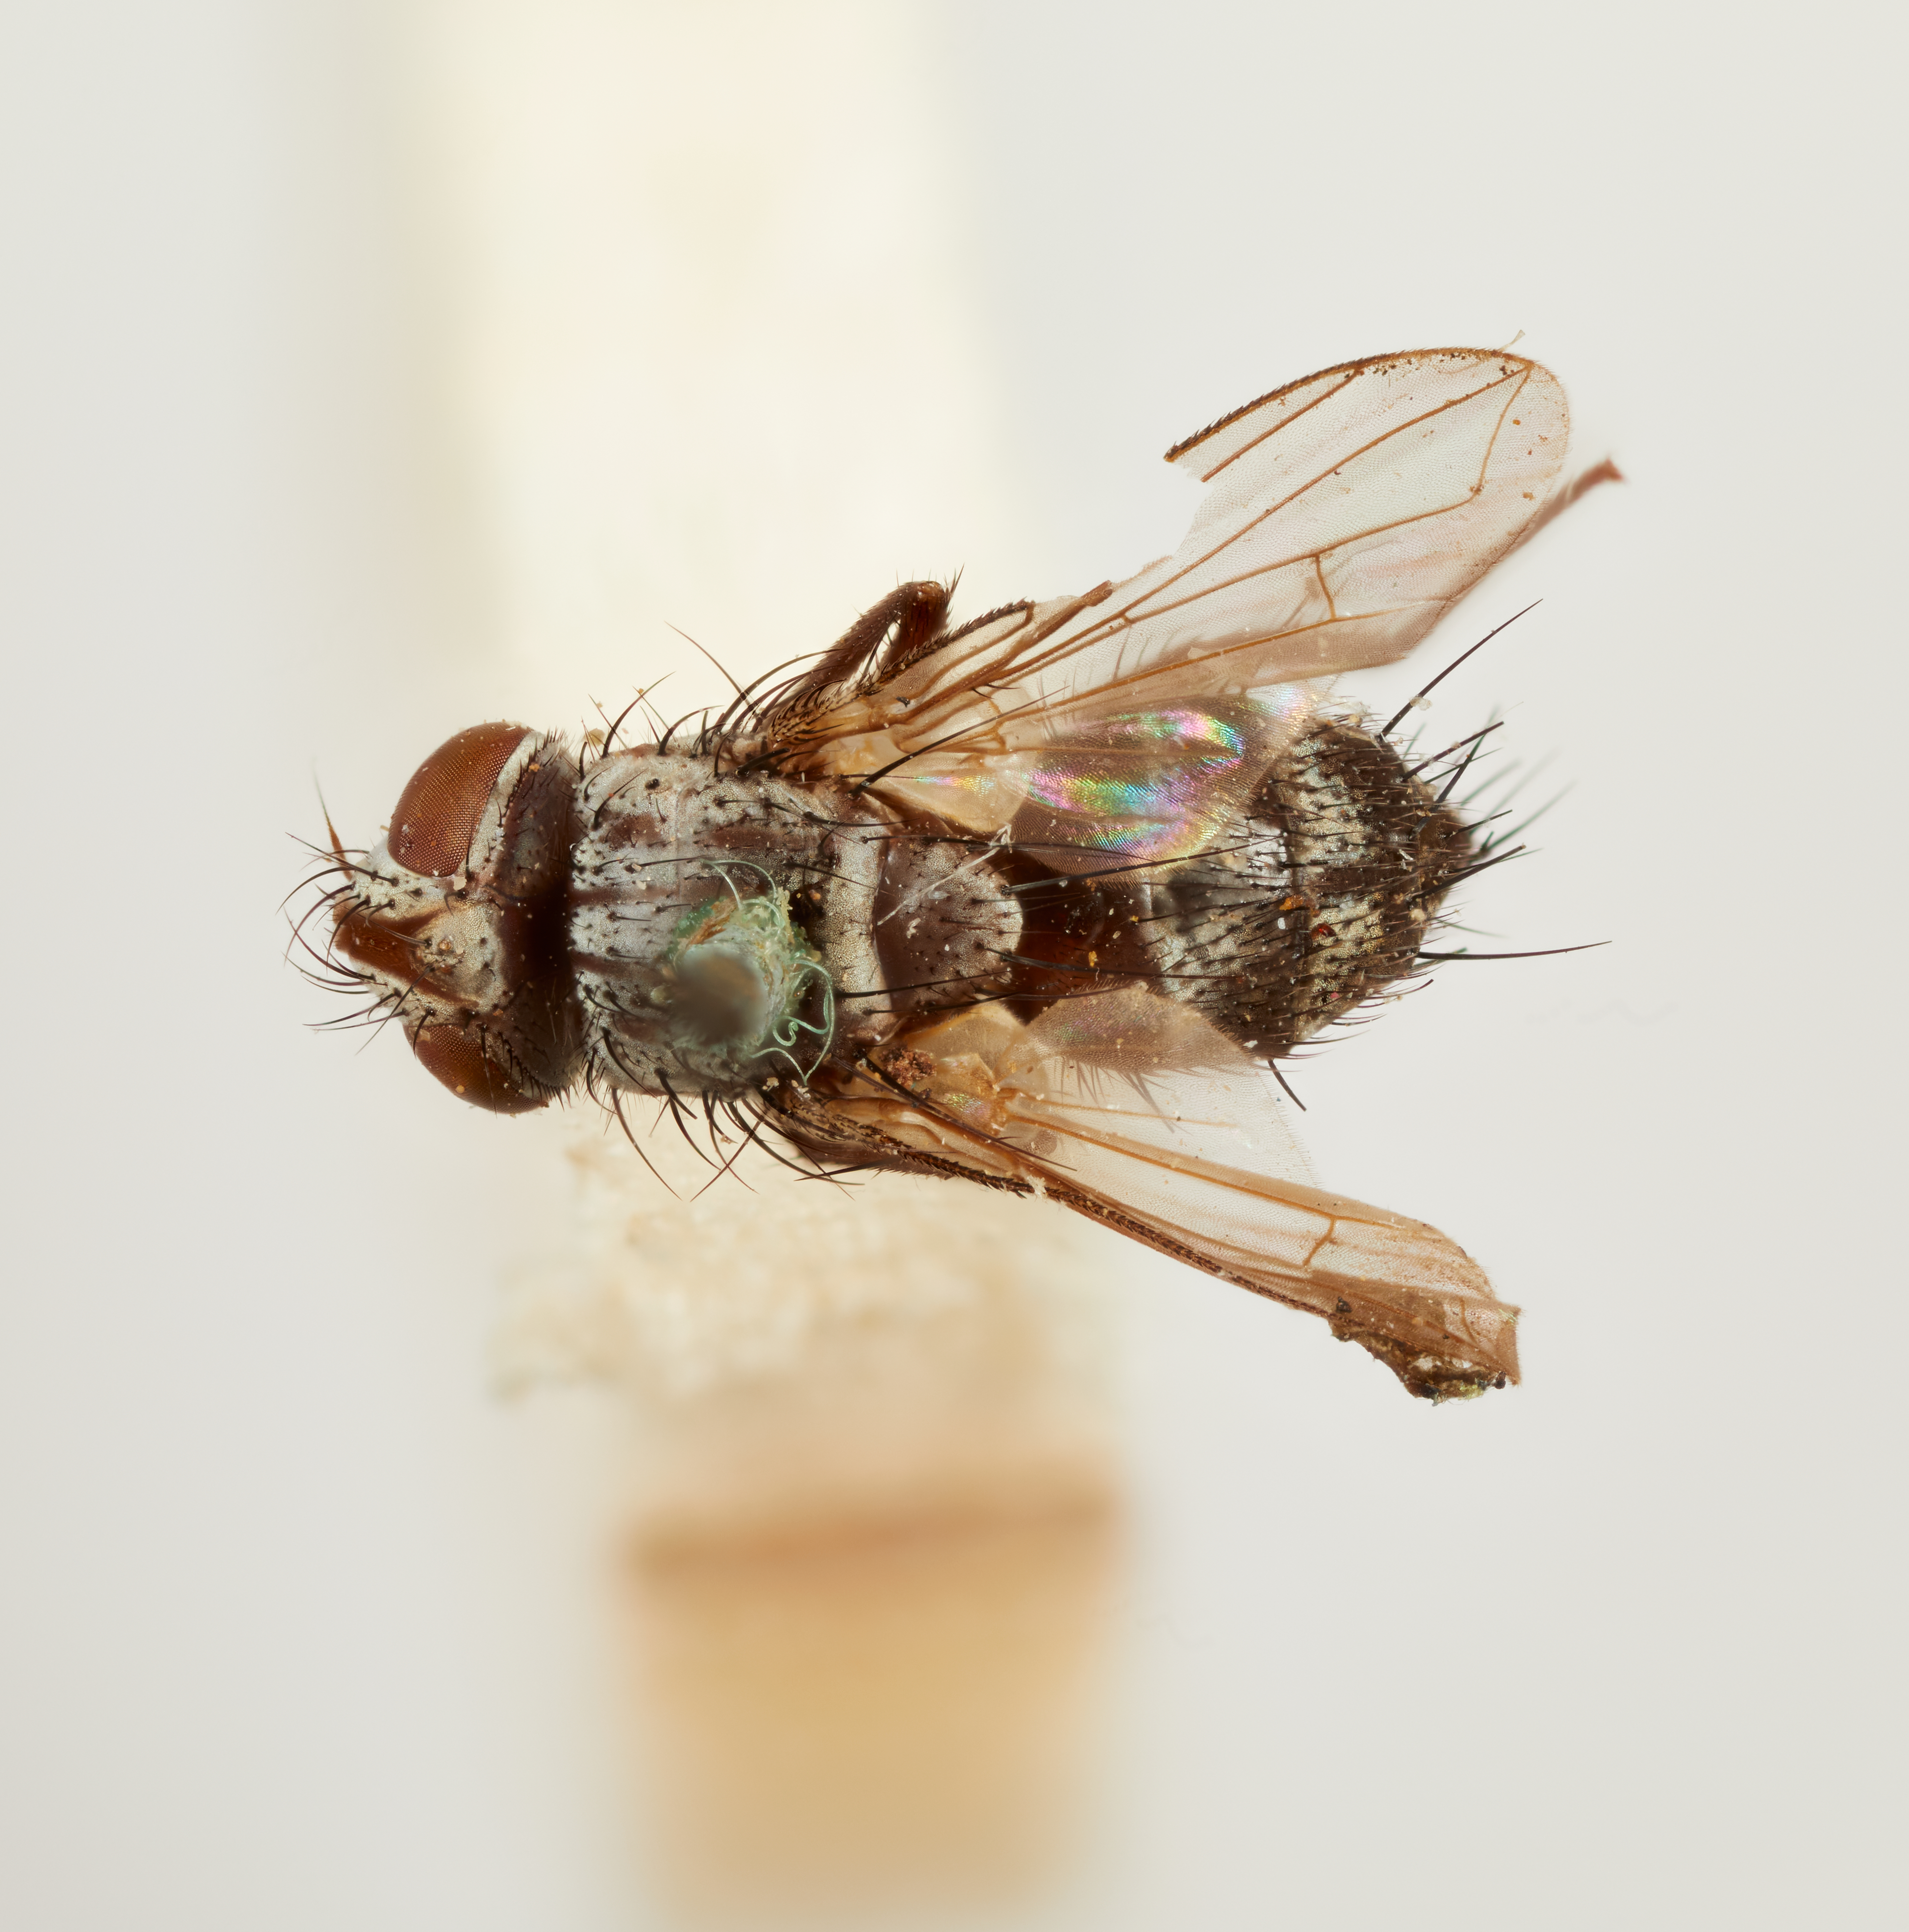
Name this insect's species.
Plaxactia facialis
